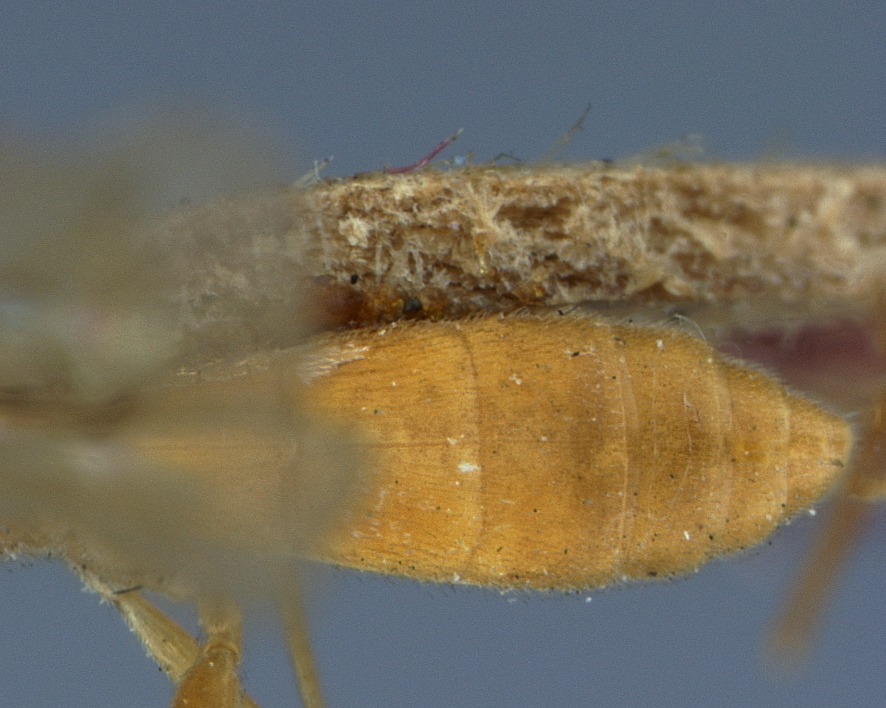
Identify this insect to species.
Rhogas nolaphanae
